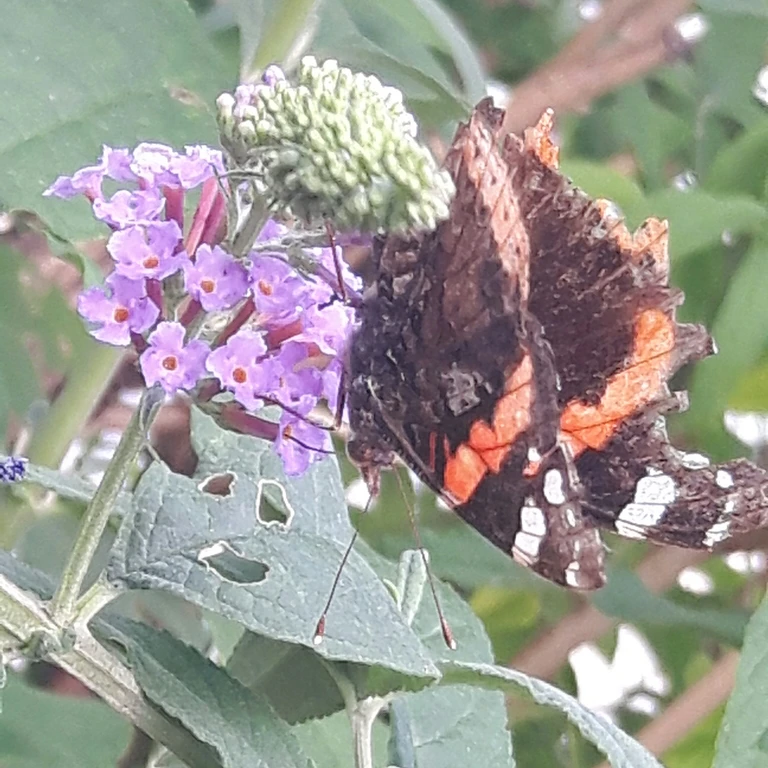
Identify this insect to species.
Vanessa atalanta
